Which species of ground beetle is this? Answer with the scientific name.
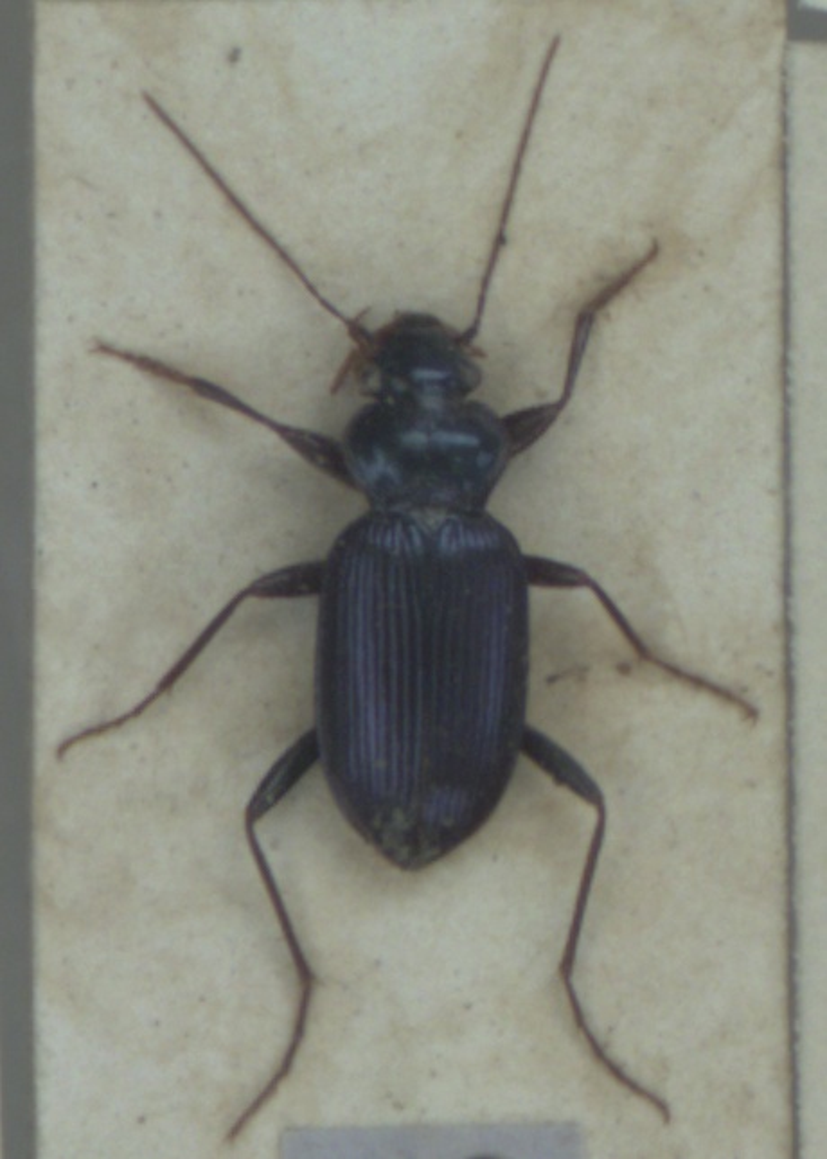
Leistus spinibarbis
